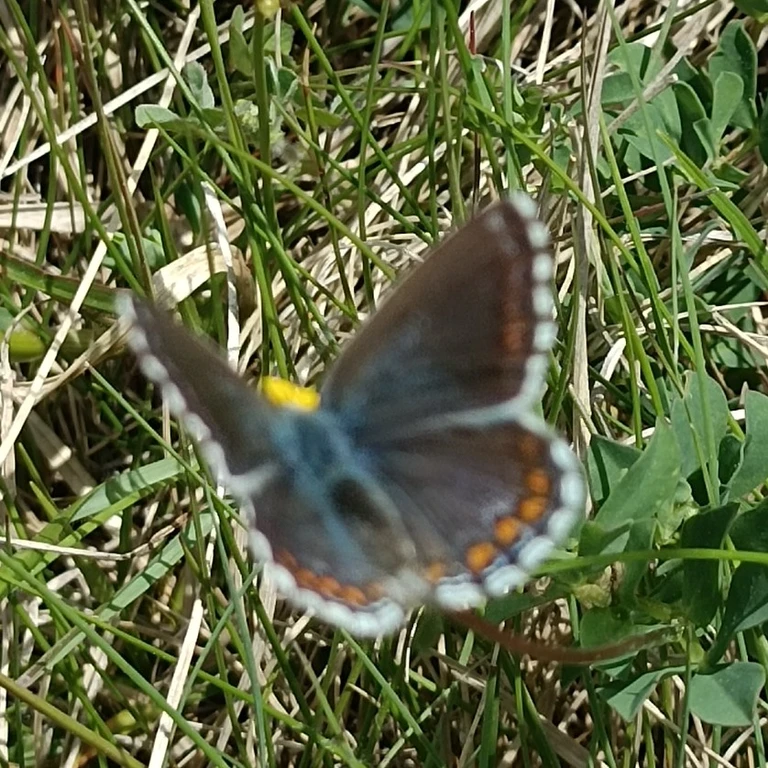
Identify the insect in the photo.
Lysandra bellargus
